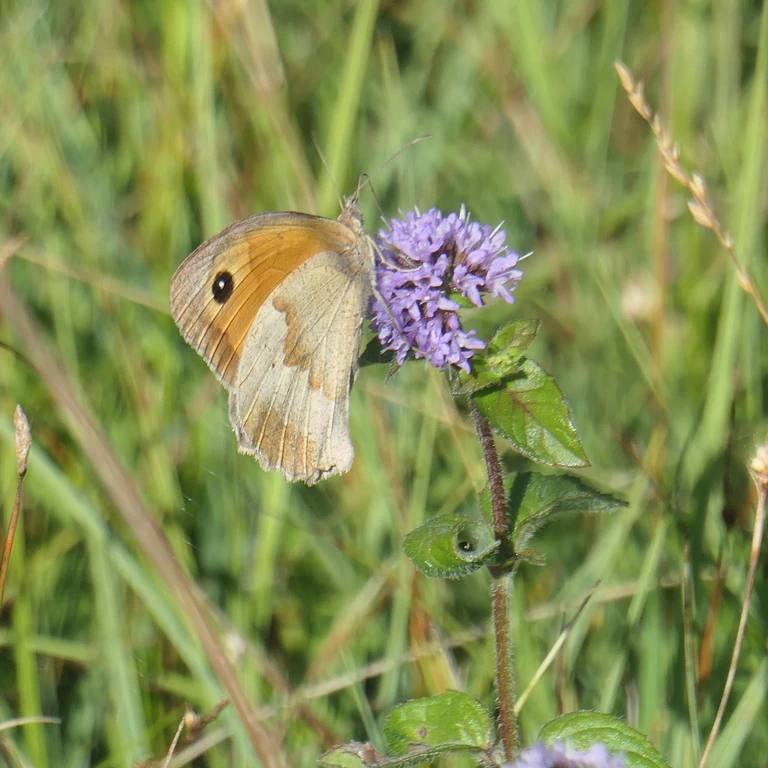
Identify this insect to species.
Maniola jurtina
